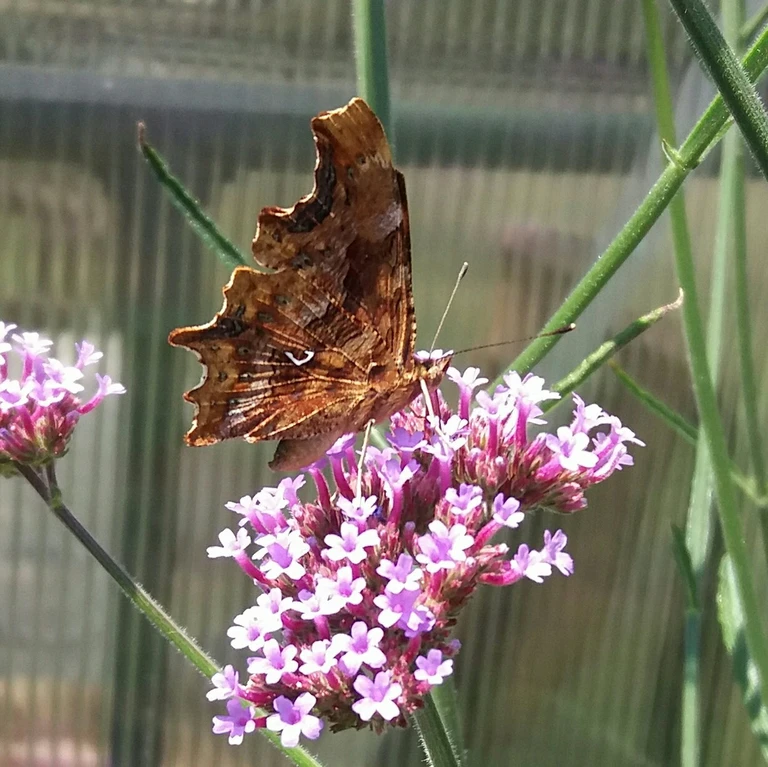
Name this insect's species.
Polygonia c-album
